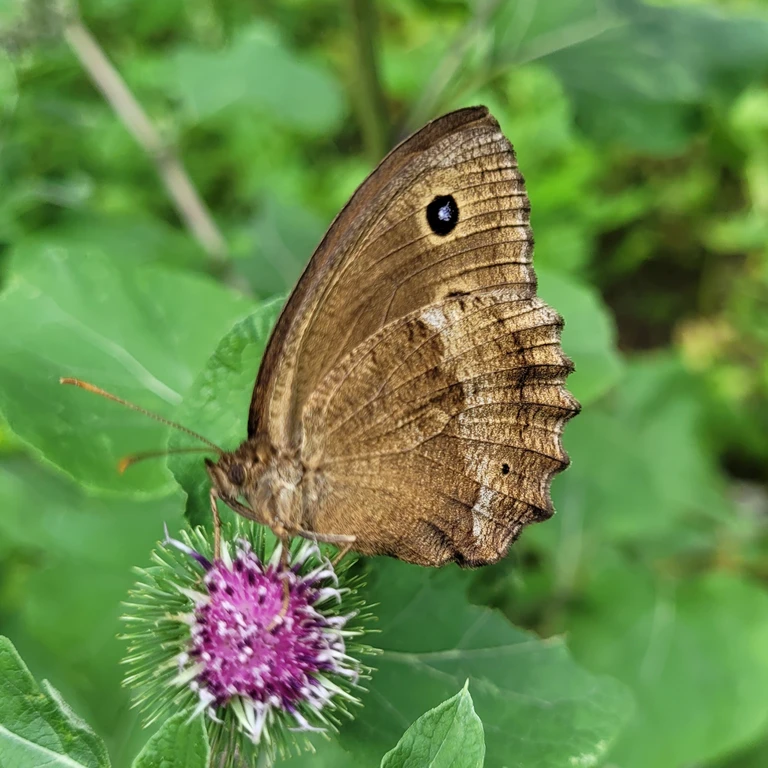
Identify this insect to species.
Minois dryas
